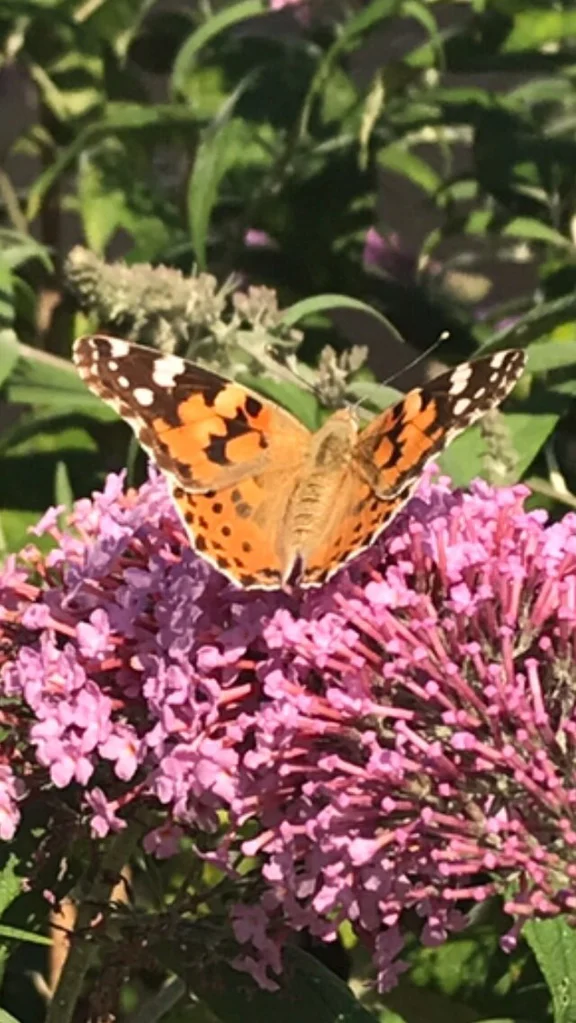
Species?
Vanessa cardui
